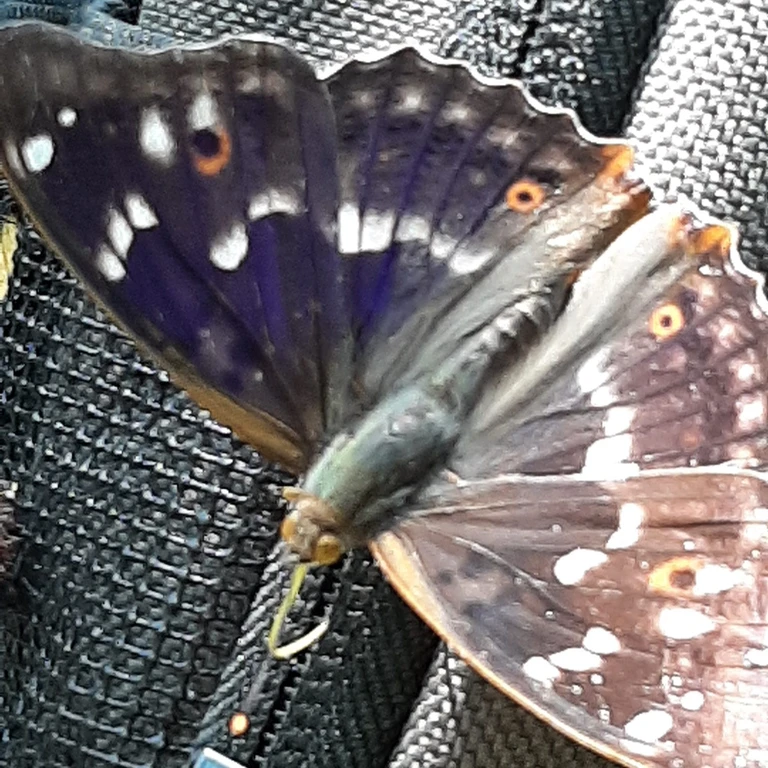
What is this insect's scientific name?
Apatura ilia
